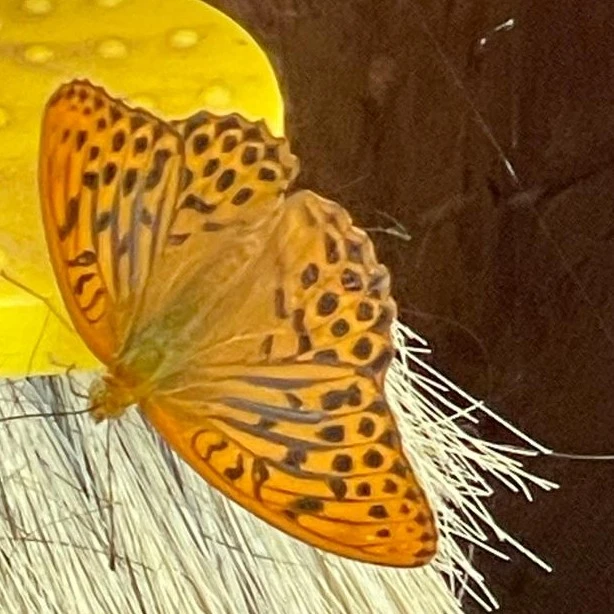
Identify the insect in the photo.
Argynnis paphia
